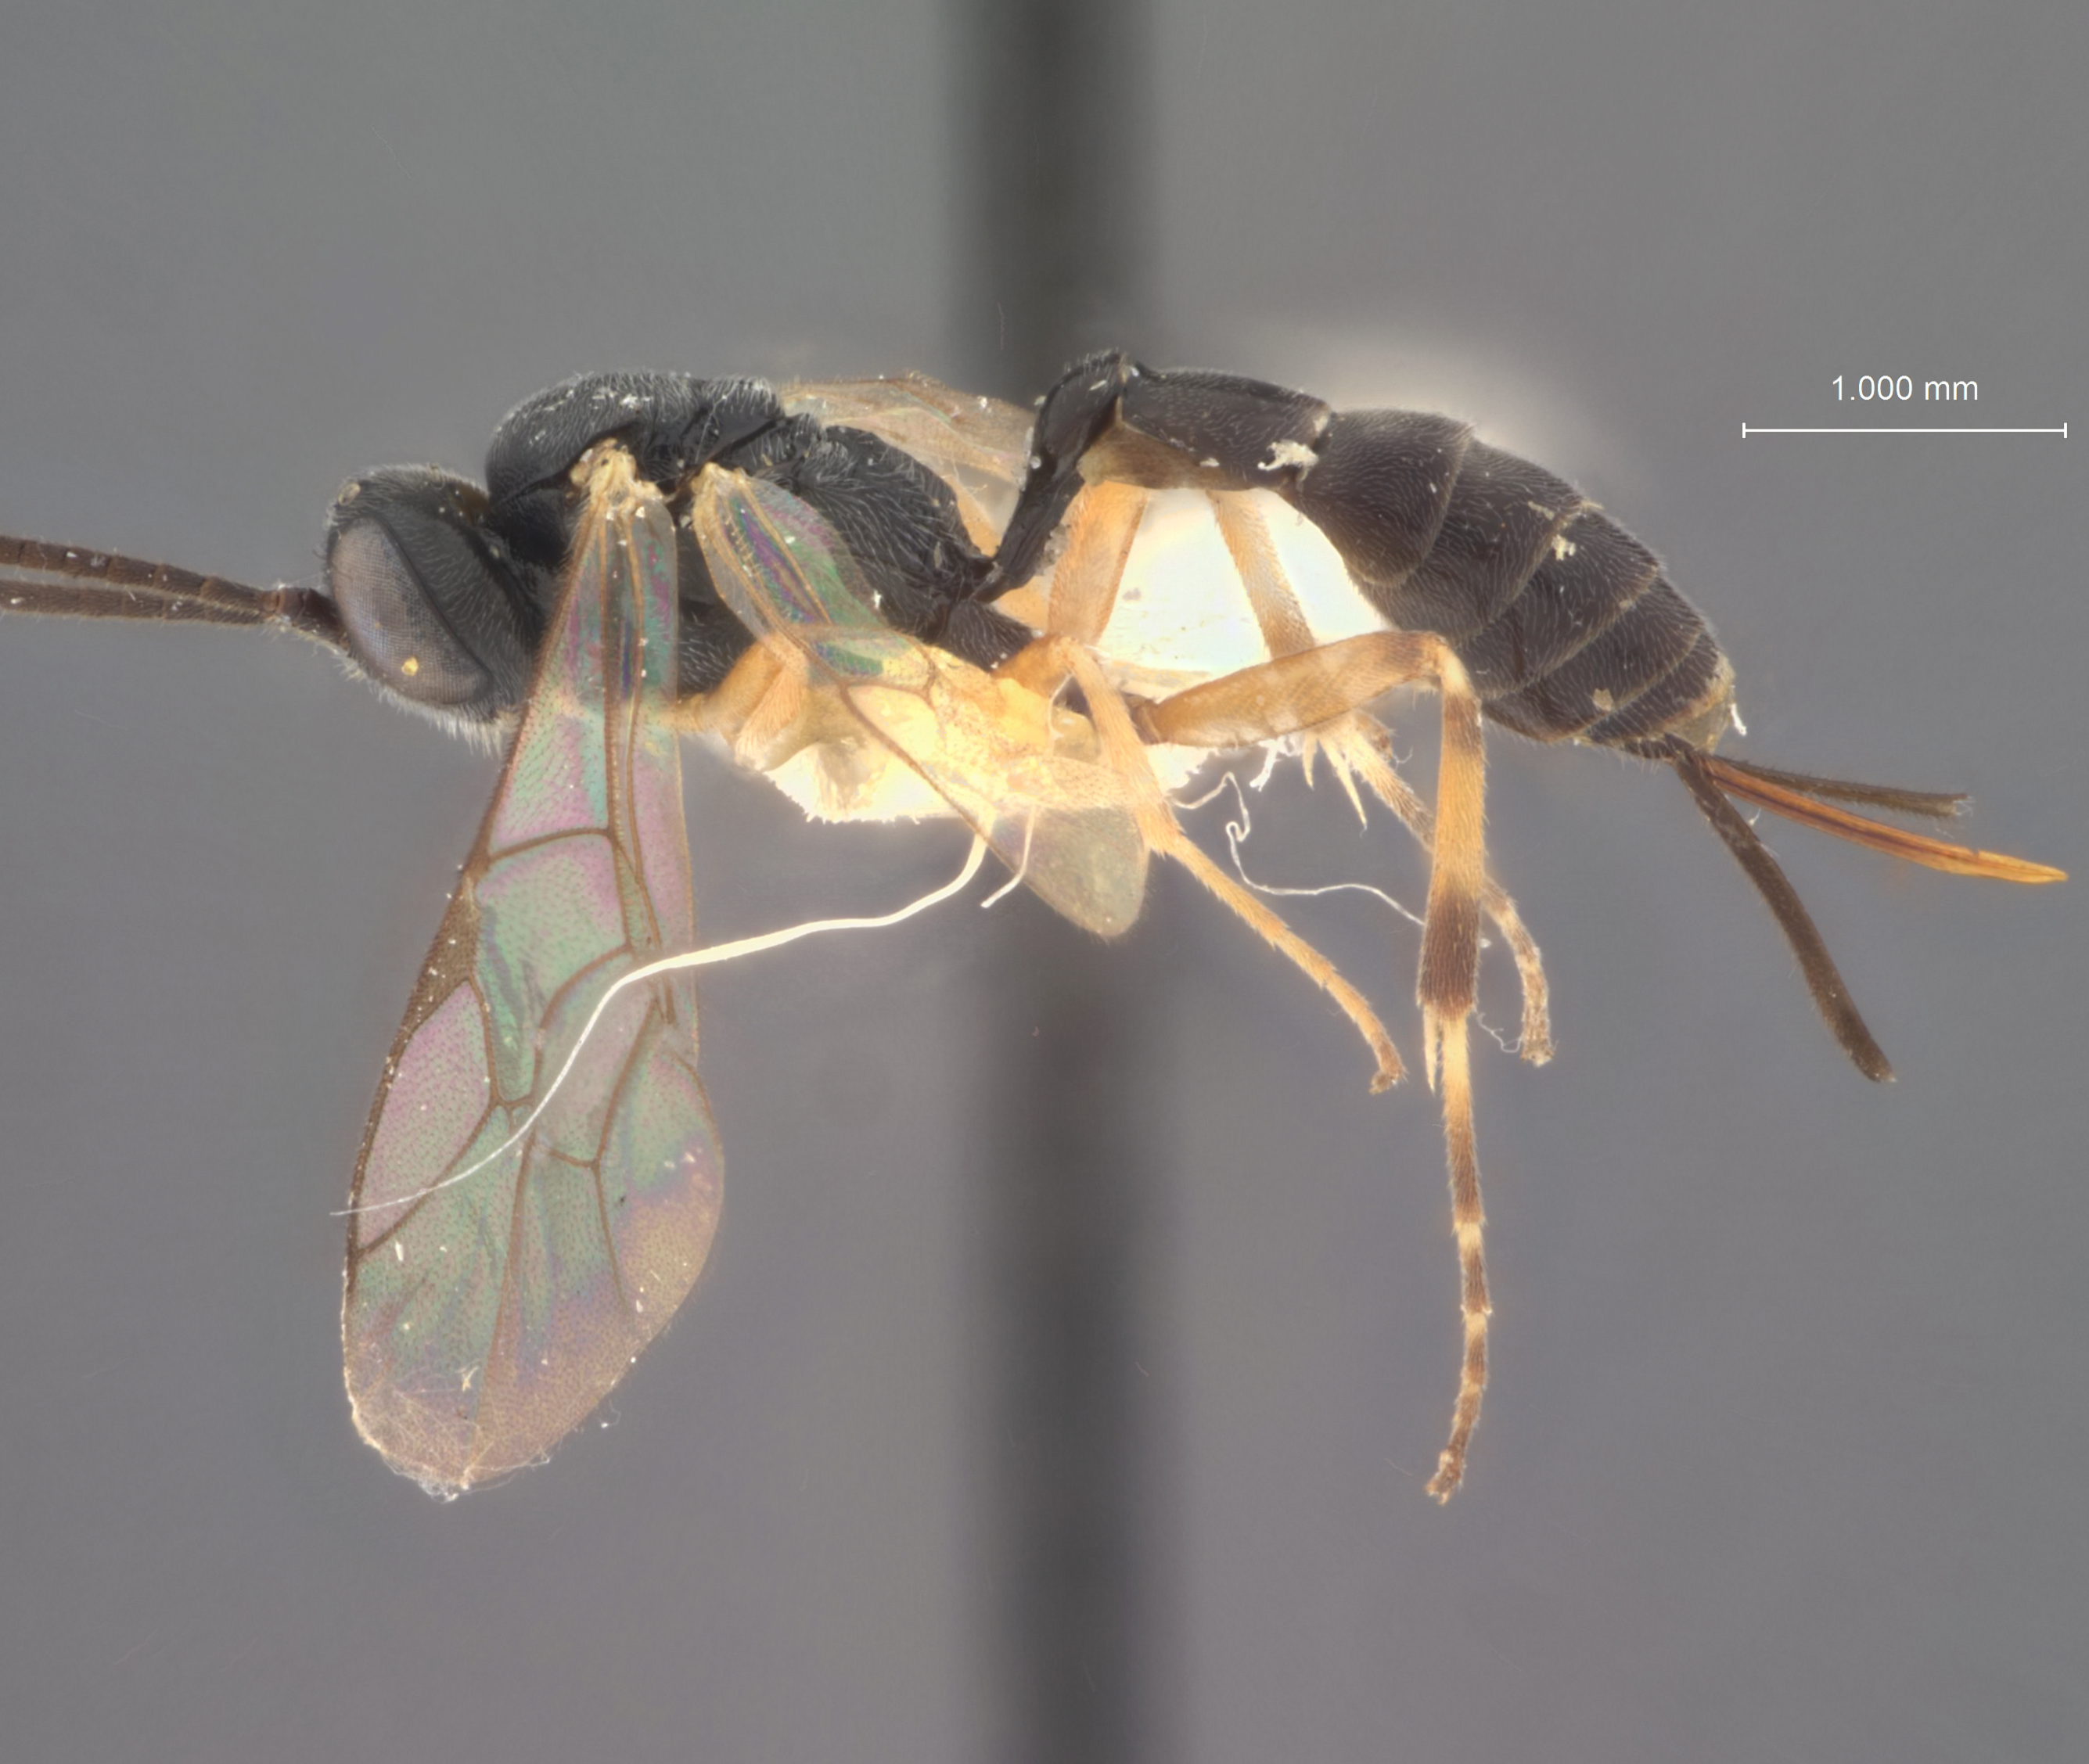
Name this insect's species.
Sinophorus cotidianus
